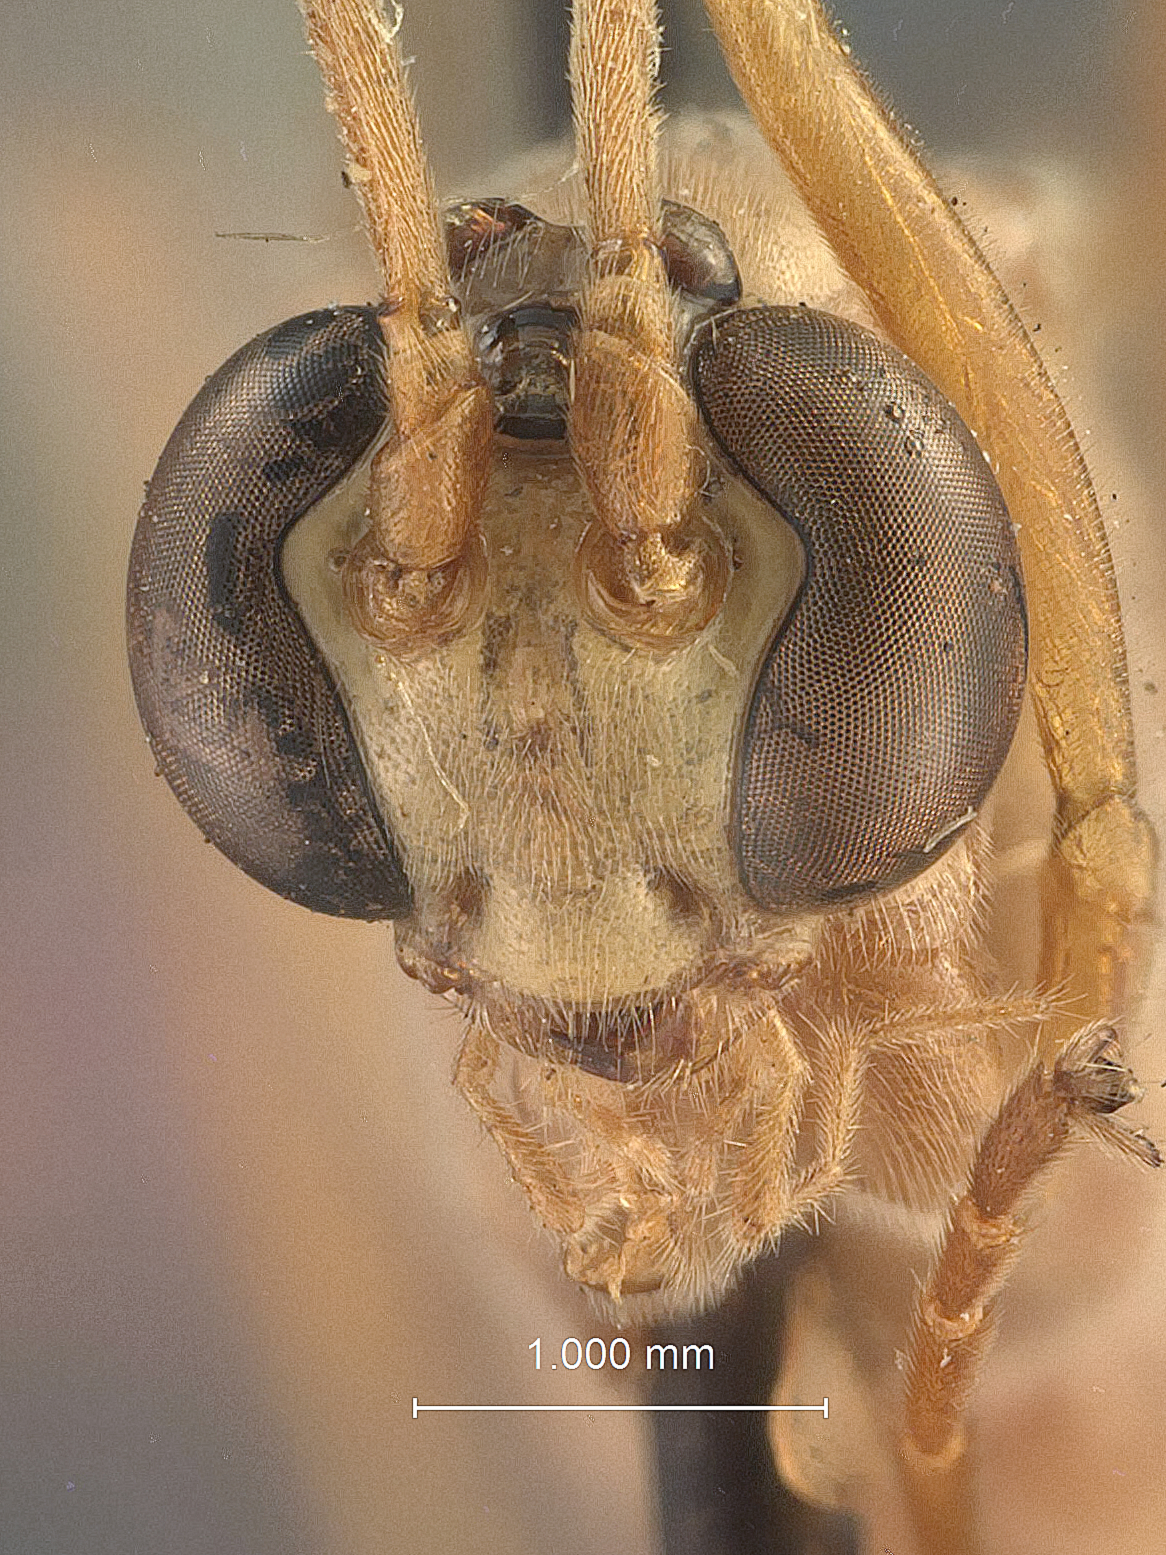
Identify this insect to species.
Enicospilus neotropicus
